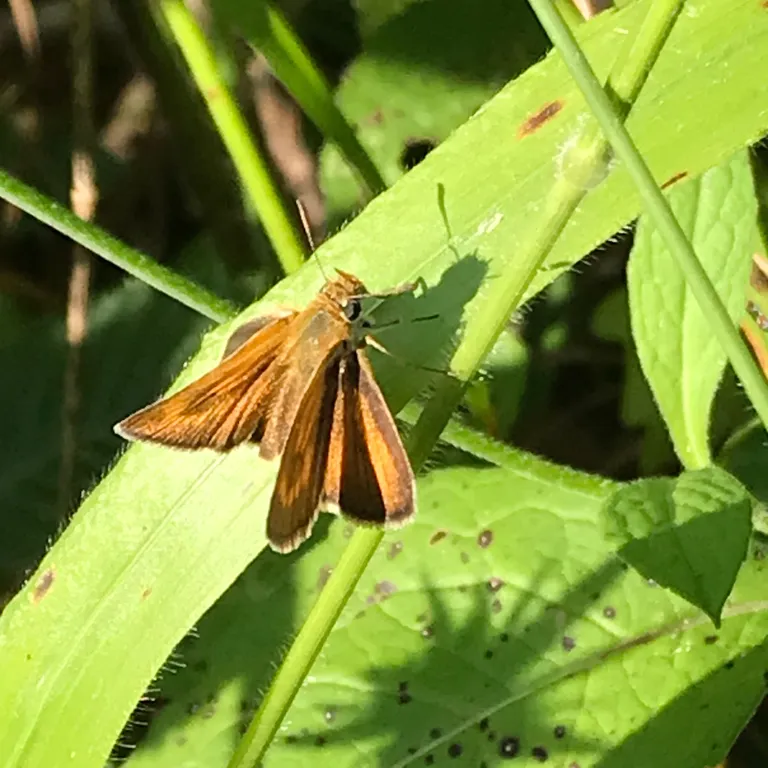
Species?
Thymelicus acteon
